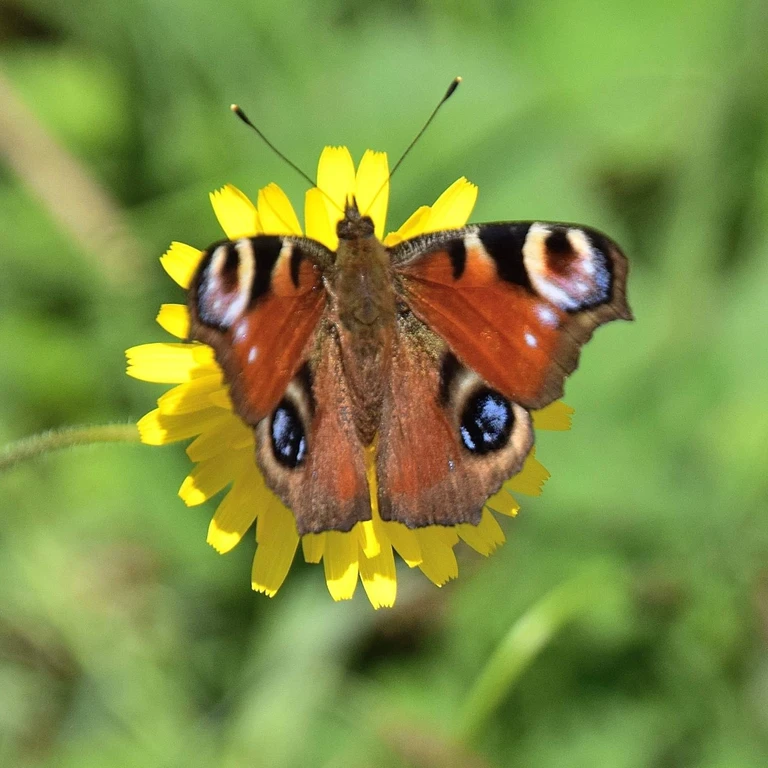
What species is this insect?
Aglais io
